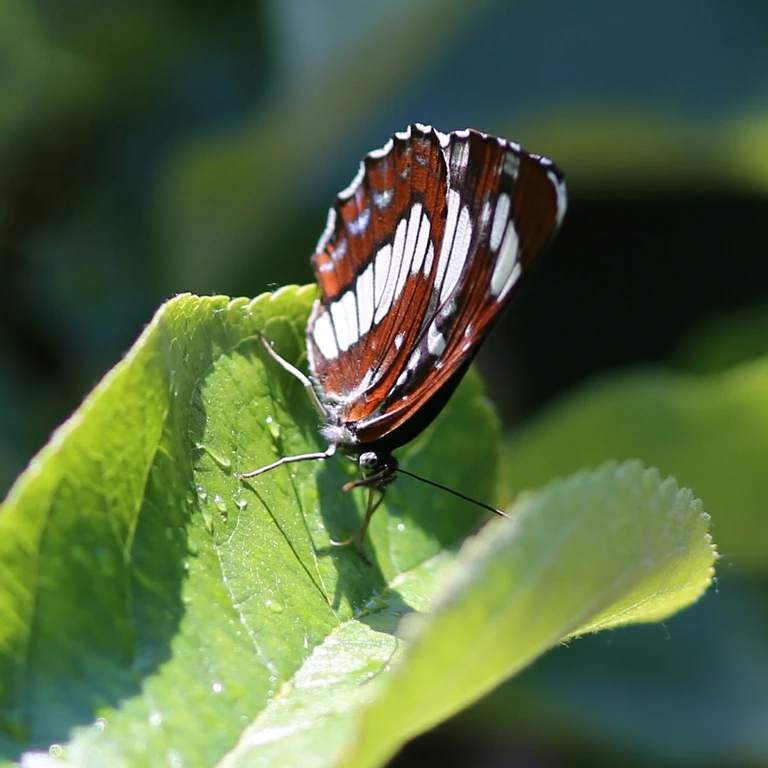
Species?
Neptis rivularis
